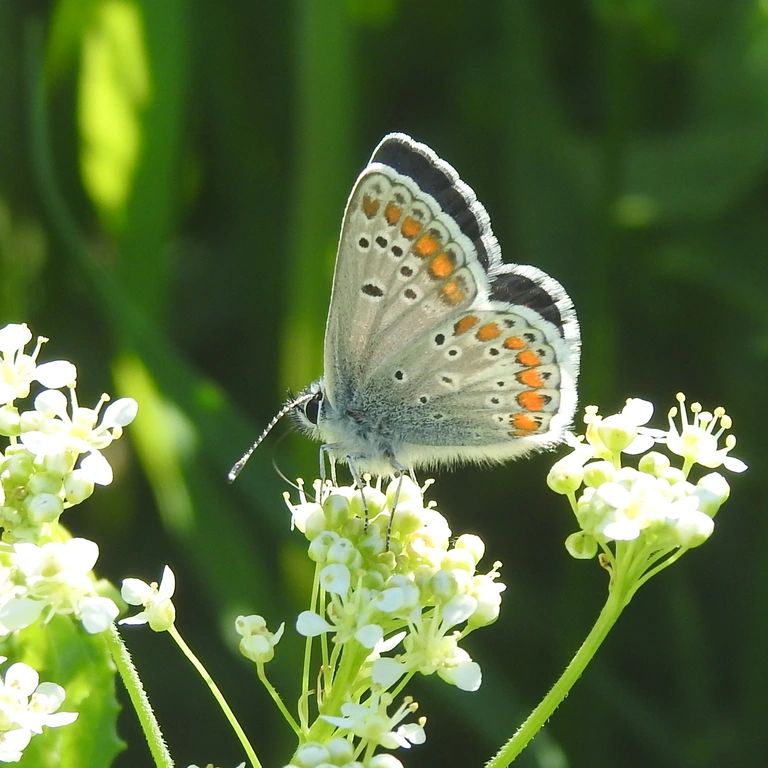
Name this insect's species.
Aricia agestis/artaxerxes
